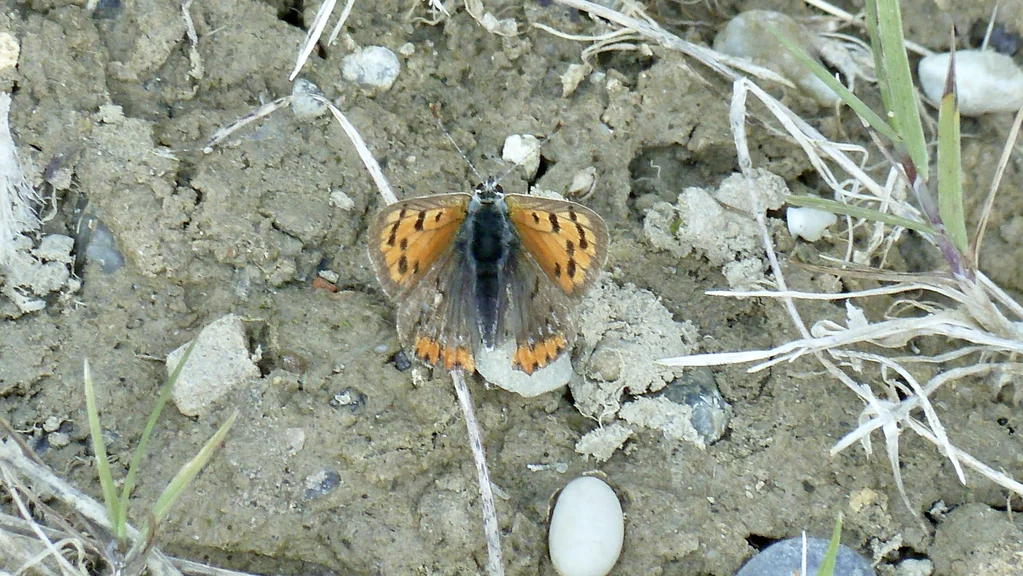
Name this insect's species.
Lycaena phlaeas
